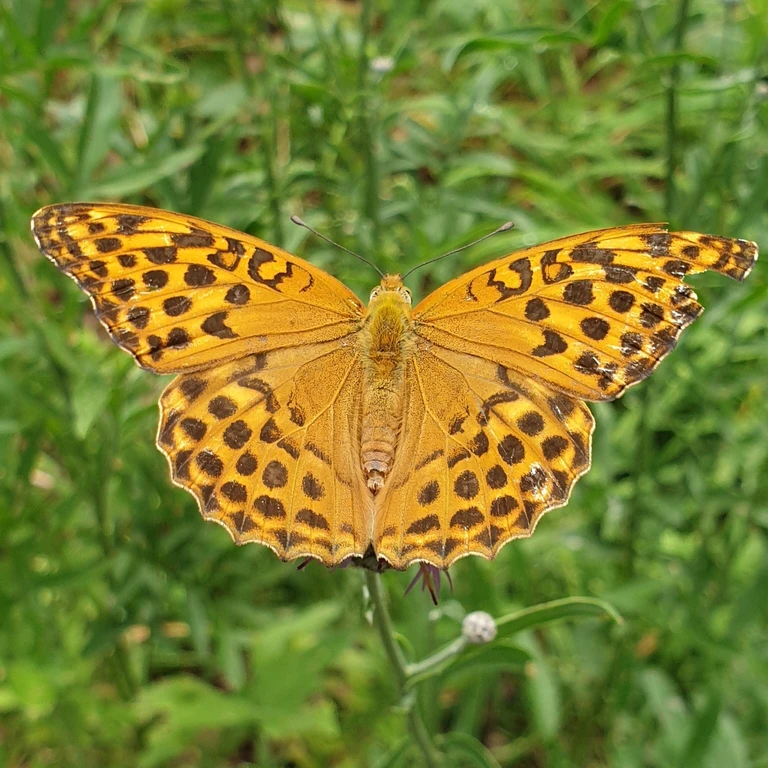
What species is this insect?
Argynnis paphia
